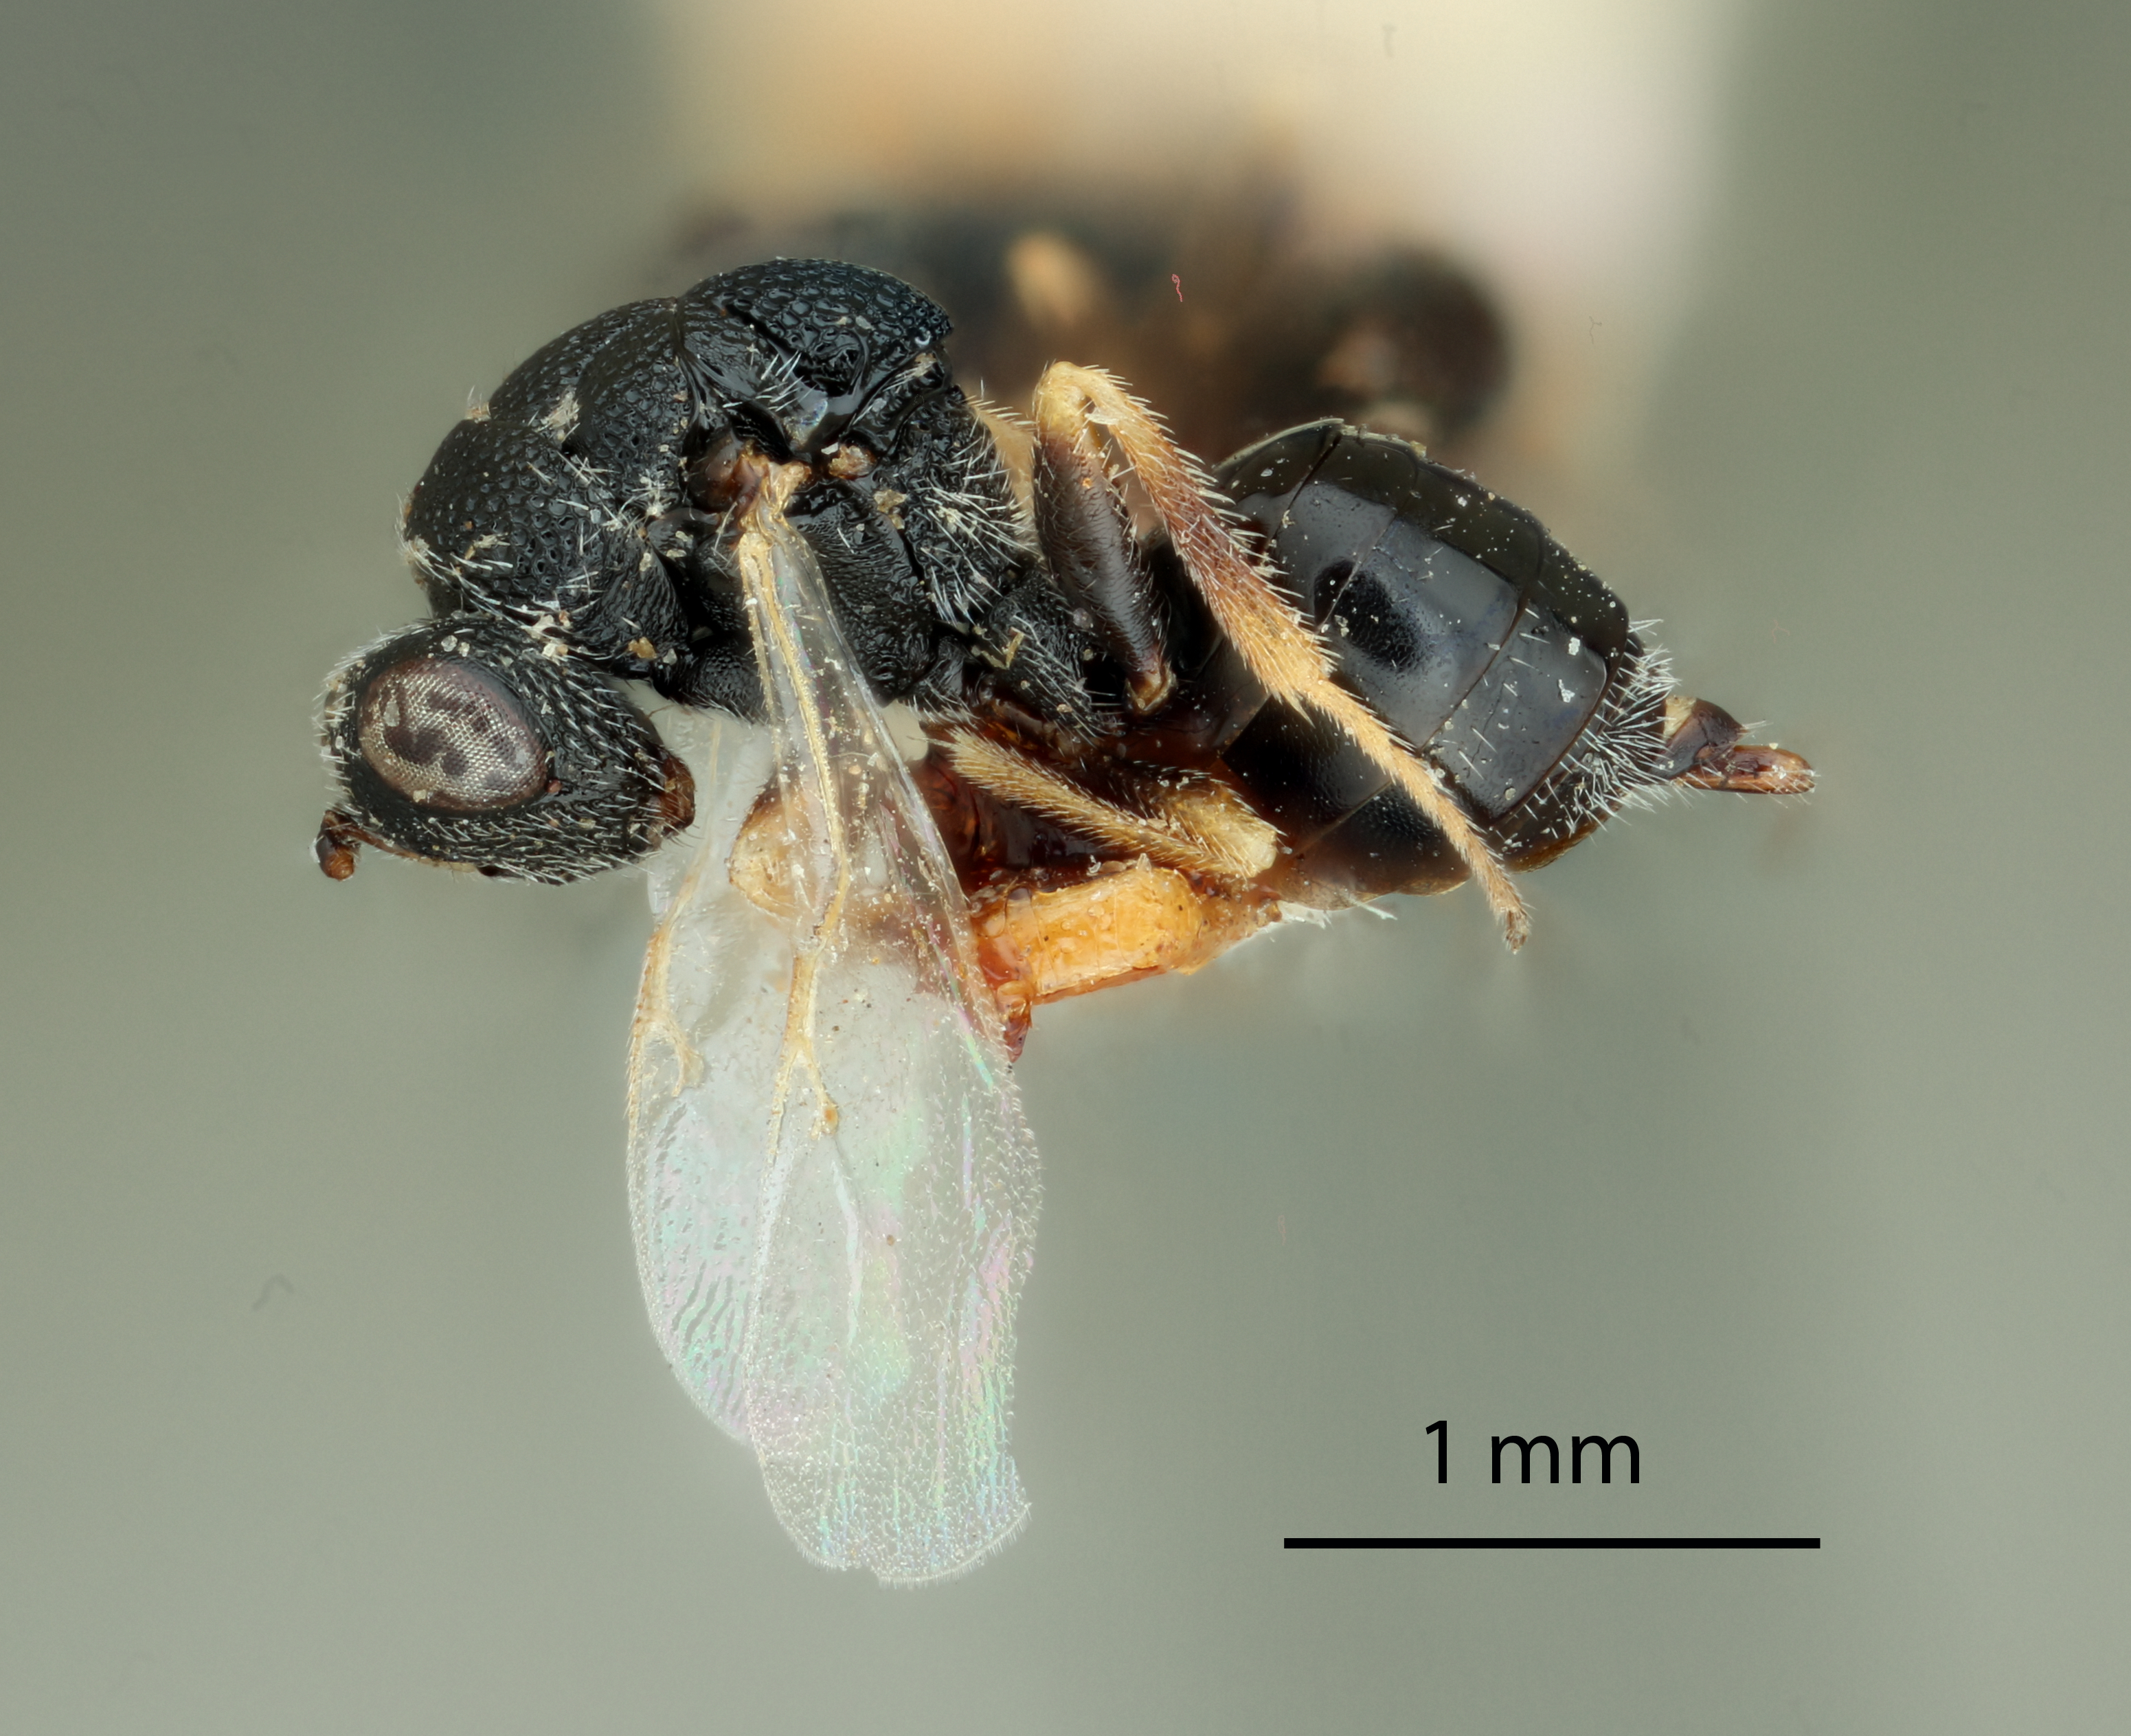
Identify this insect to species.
Bruchophagus mexicanus
